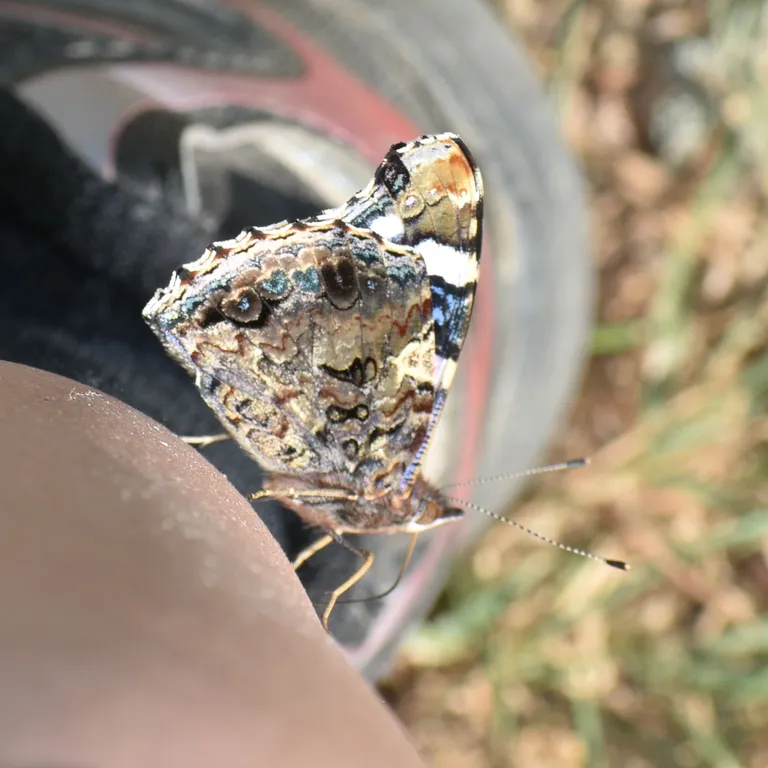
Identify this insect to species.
Vanessa atalanta
